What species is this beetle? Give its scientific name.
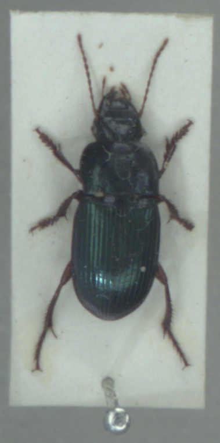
Harpalus rubripes
